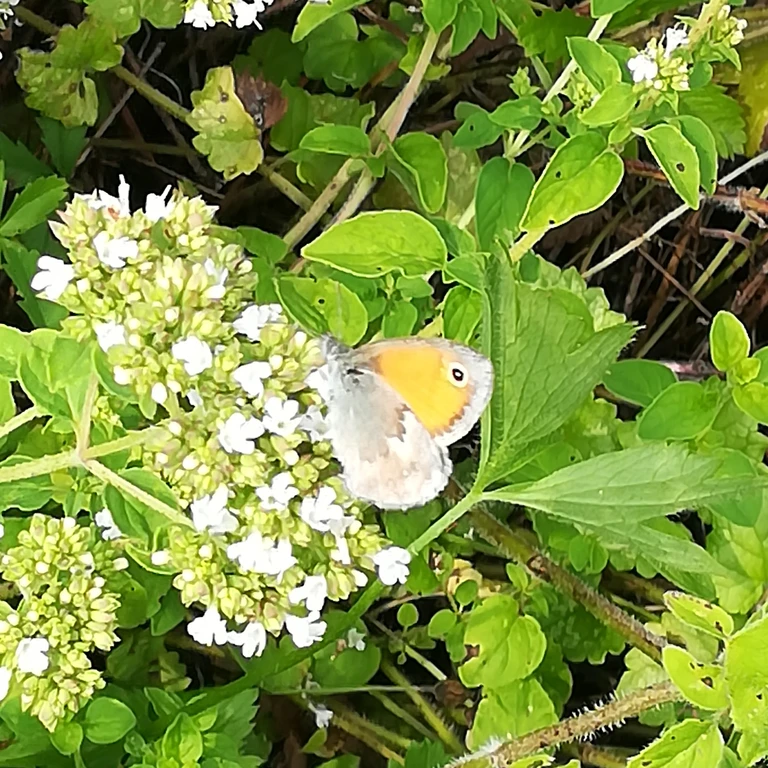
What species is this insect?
Coenonympha pamphilus
